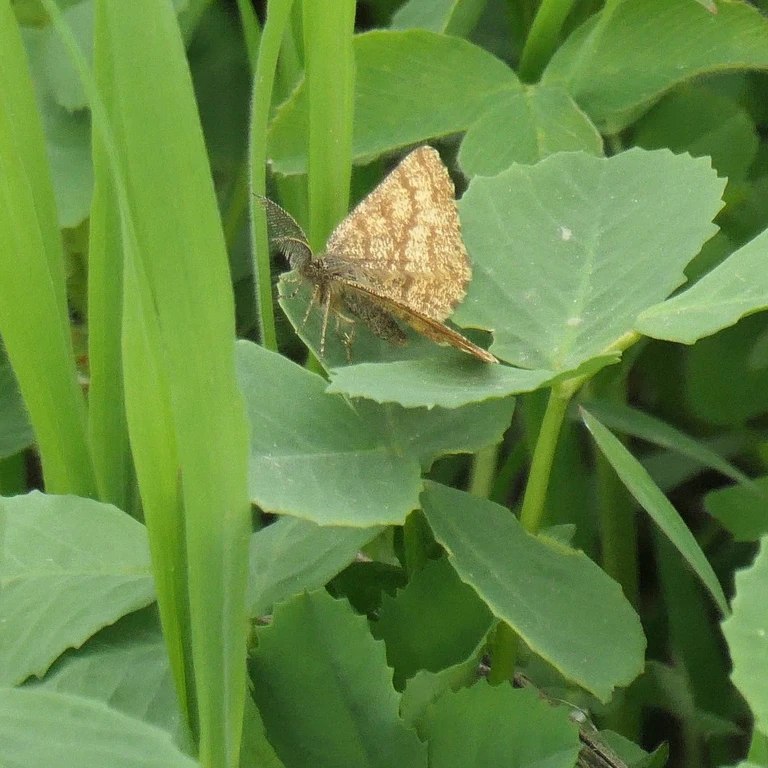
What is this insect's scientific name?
Ematurga atomaria
